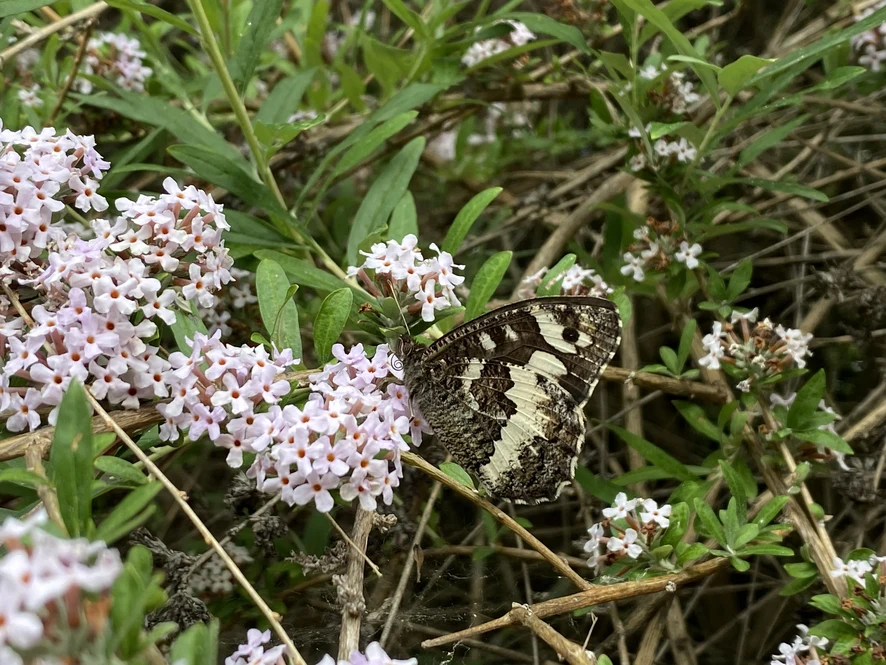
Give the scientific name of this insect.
Brintesia circe
